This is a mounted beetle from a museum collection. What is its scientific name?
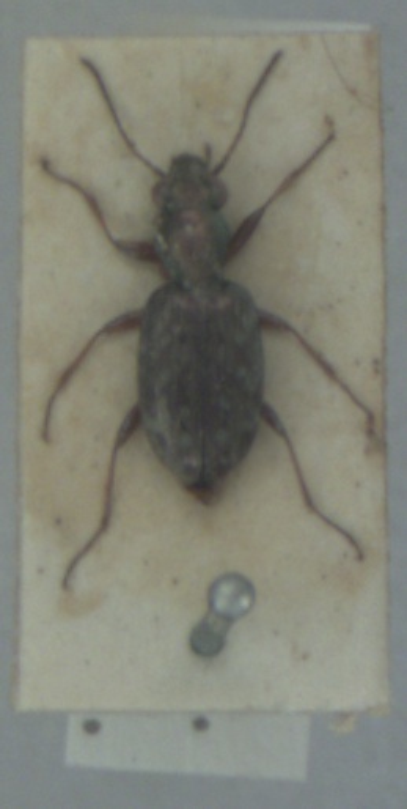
Asaphidion pallipes
